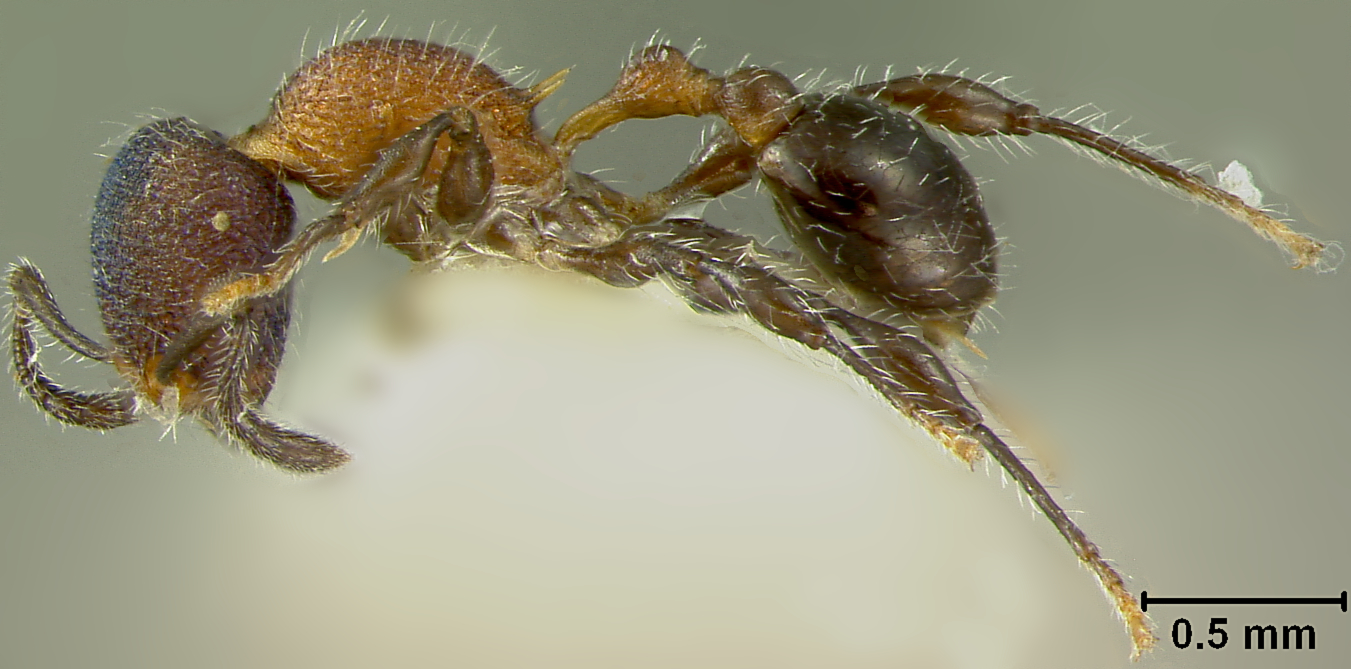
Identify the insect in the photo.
Leptothorax gibbifer
